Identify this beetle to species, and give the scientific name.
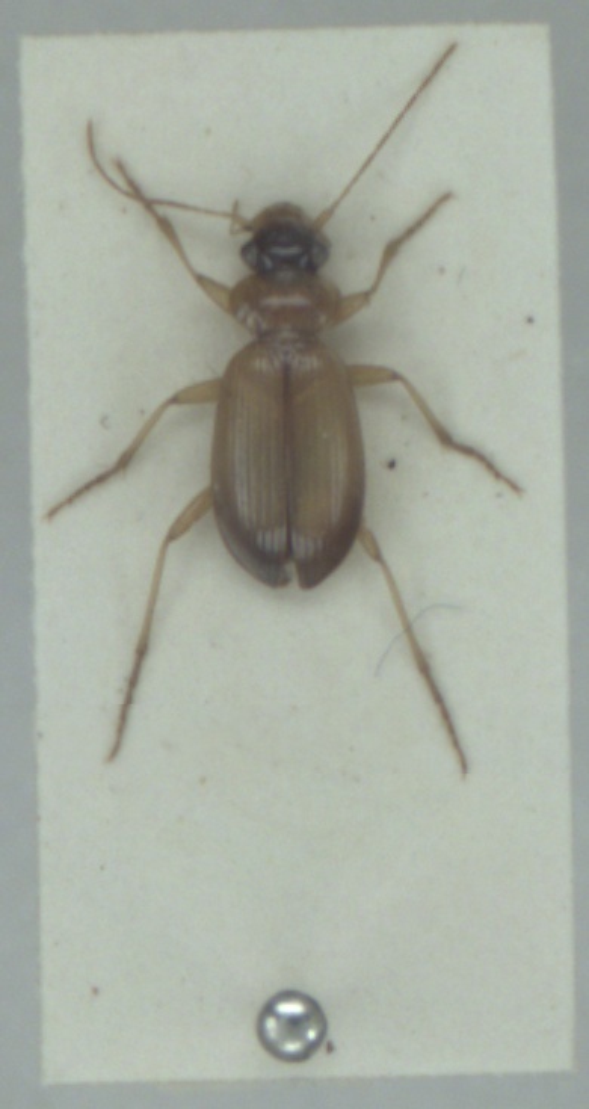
Leistus terminatus
